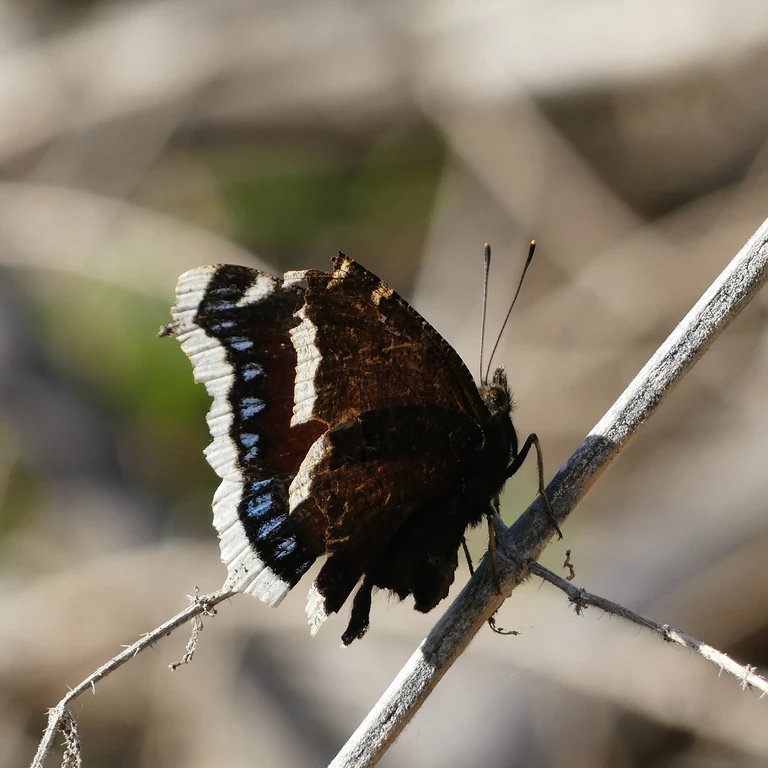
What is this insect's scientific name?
Nymphalis antiopa
